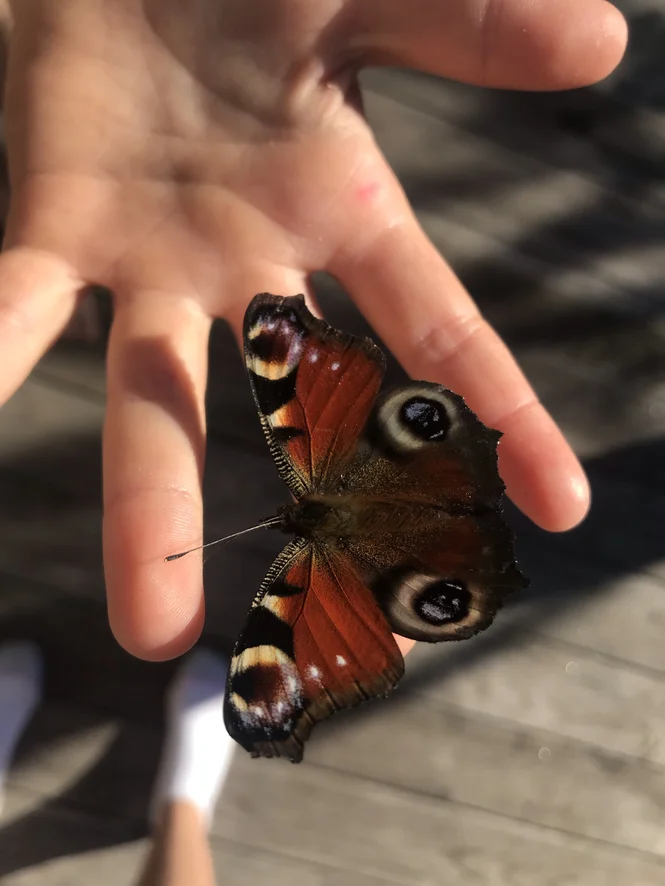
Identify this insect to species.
Aglais io
